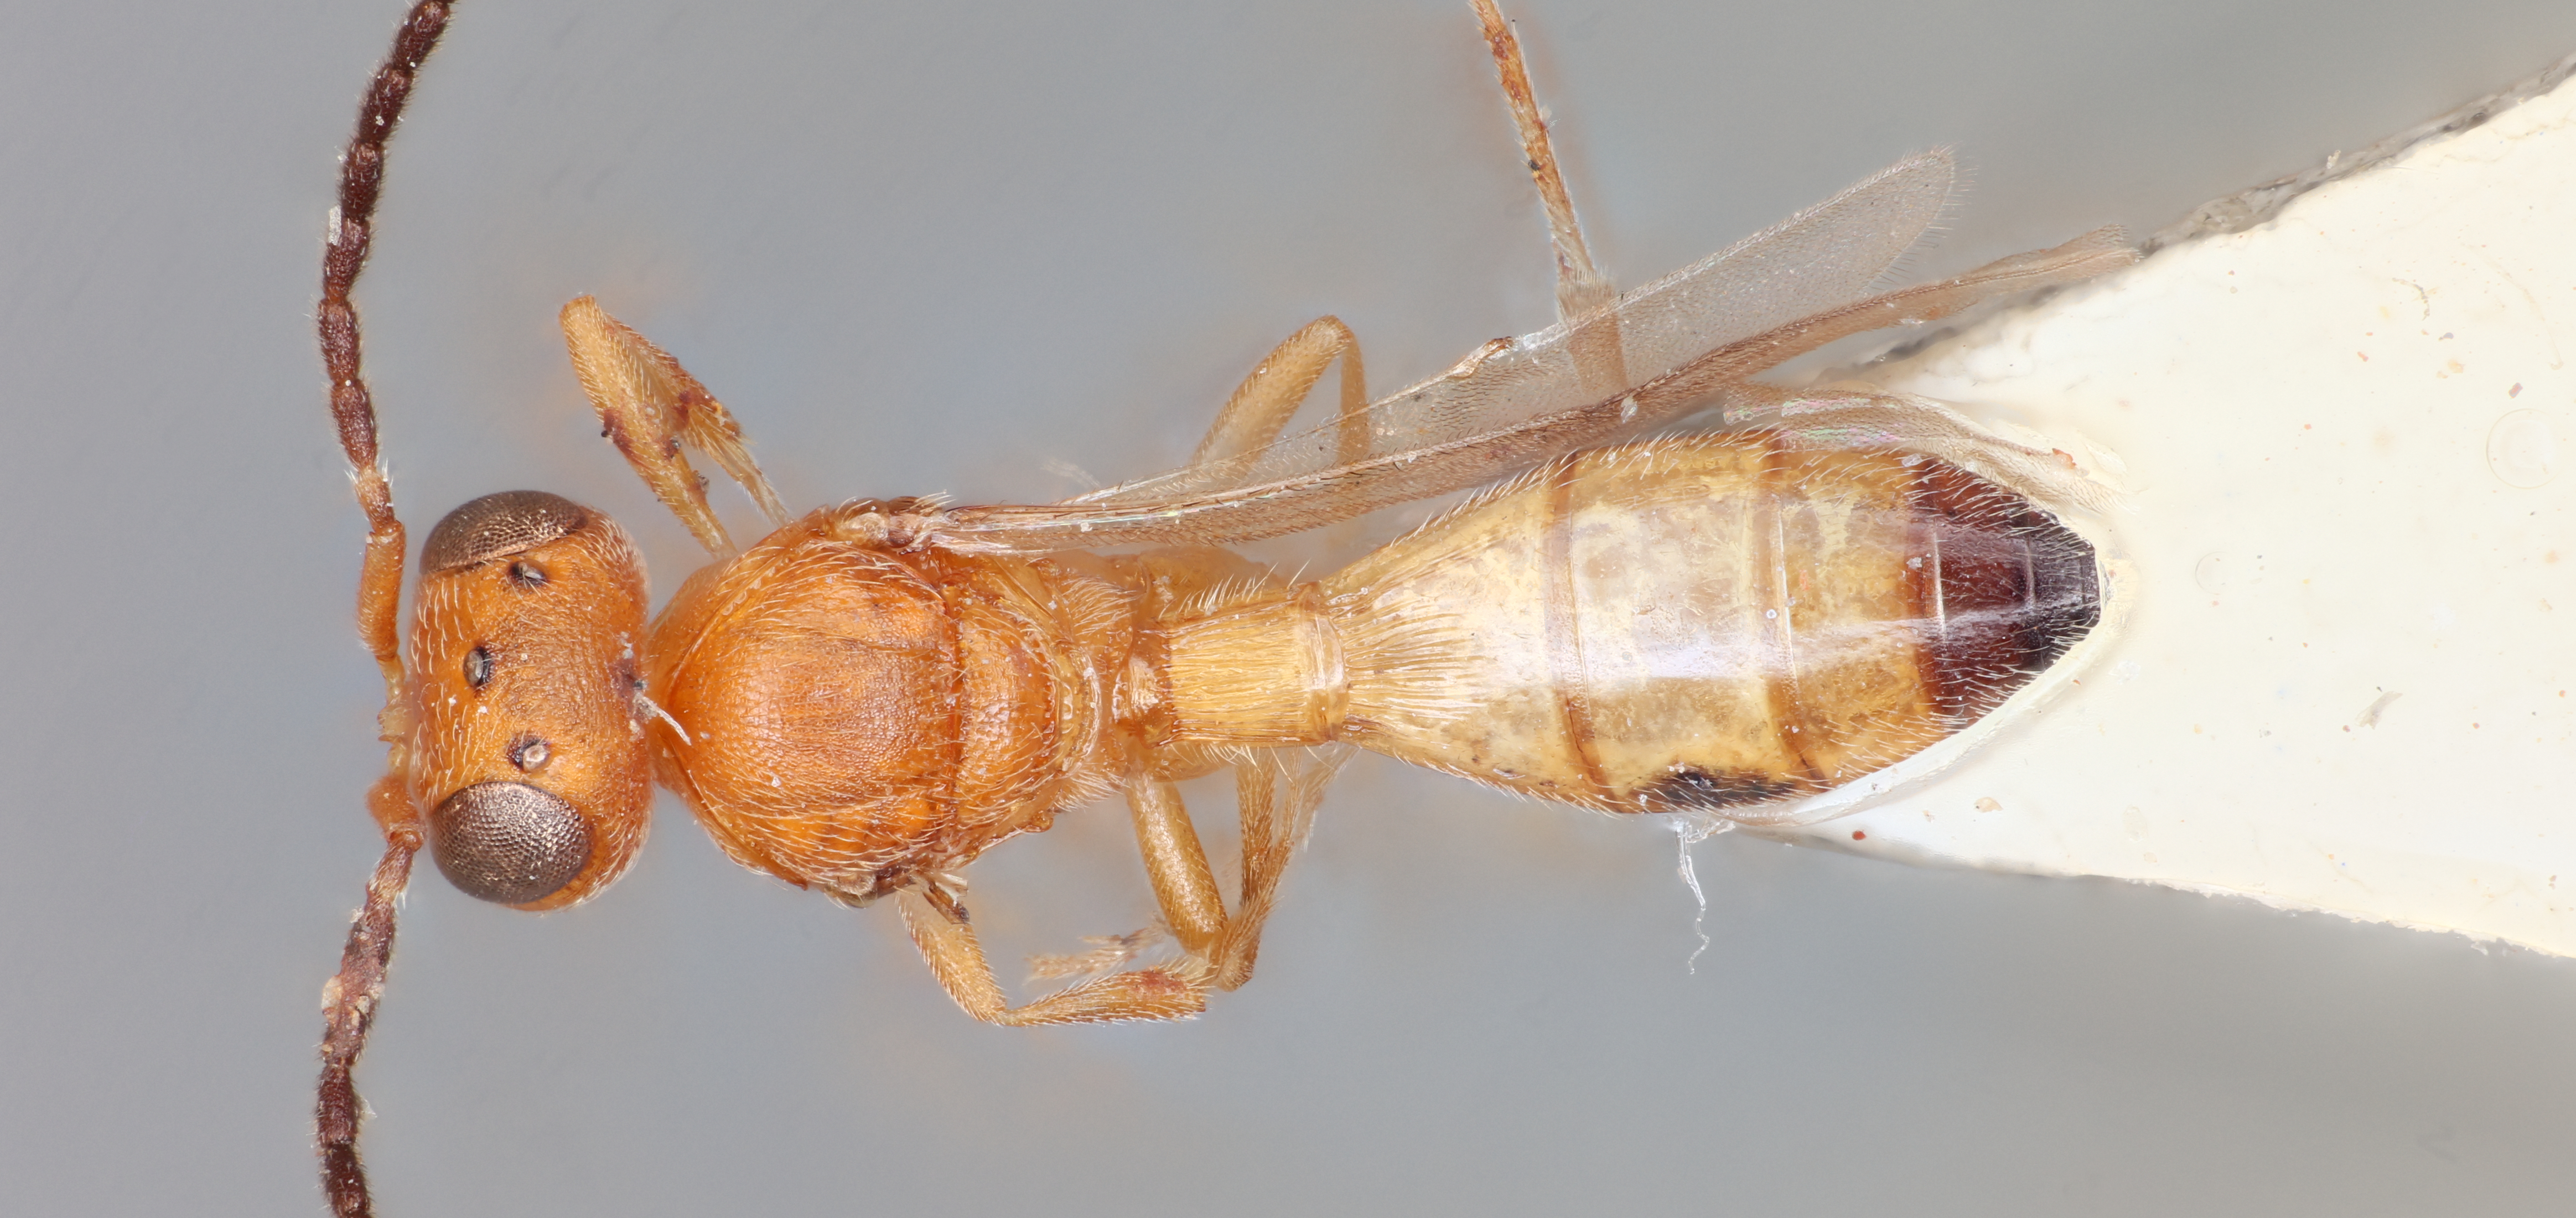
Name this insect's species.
Calliscelio coorgensis
